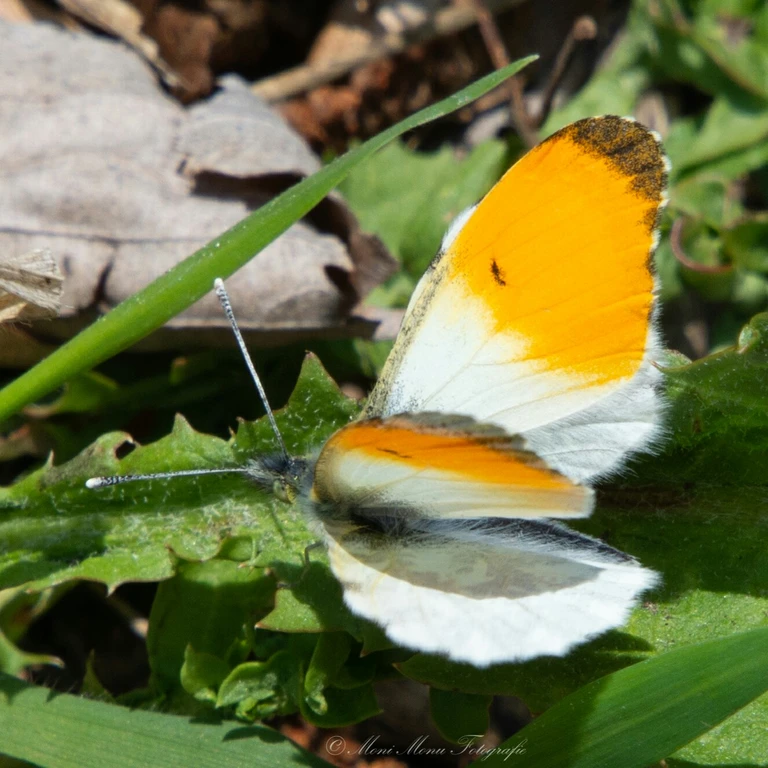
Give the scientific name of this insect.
Anthocharis cardamines
